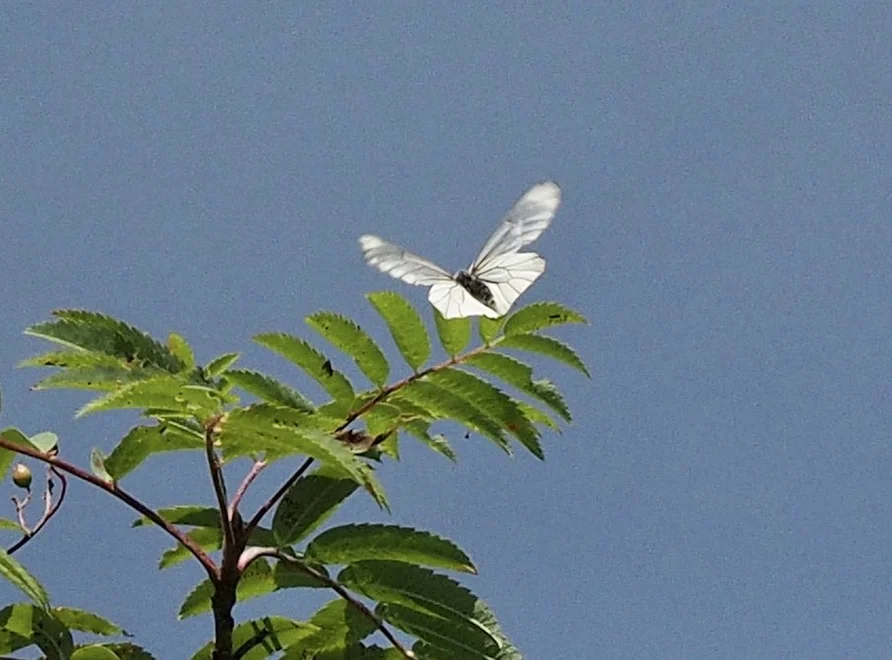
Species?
Aporia crataegi
